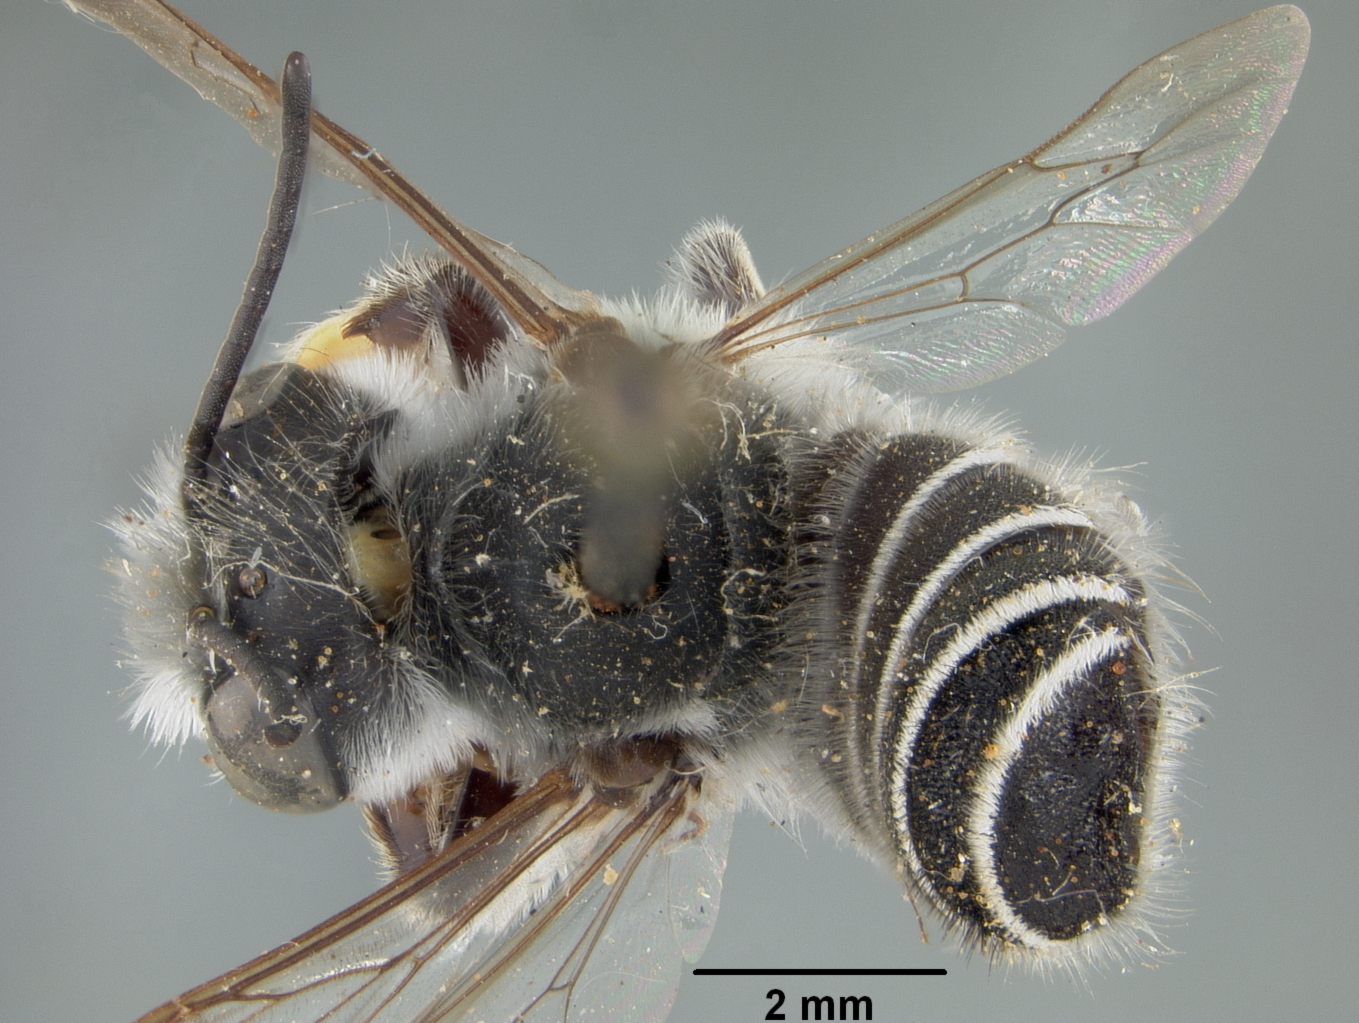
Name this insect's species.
Megachile howardi
